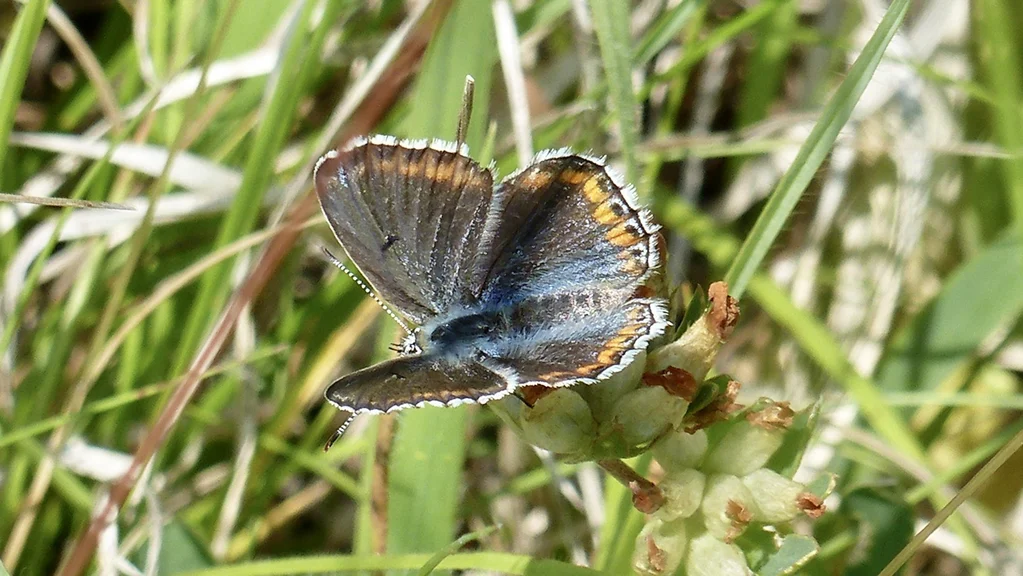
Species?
Lysandra bellargus
